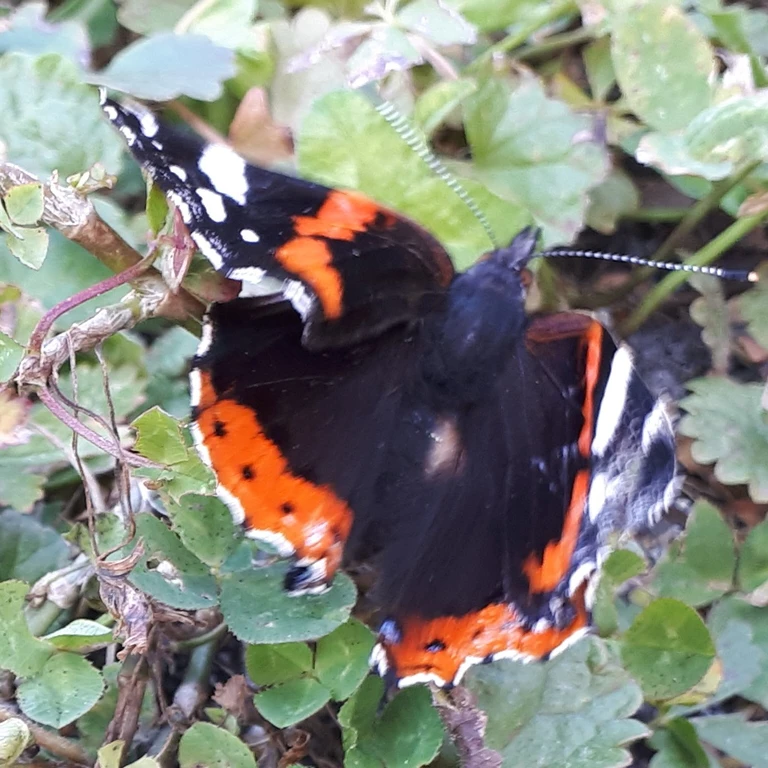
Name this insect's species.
Vanessa atalanta
